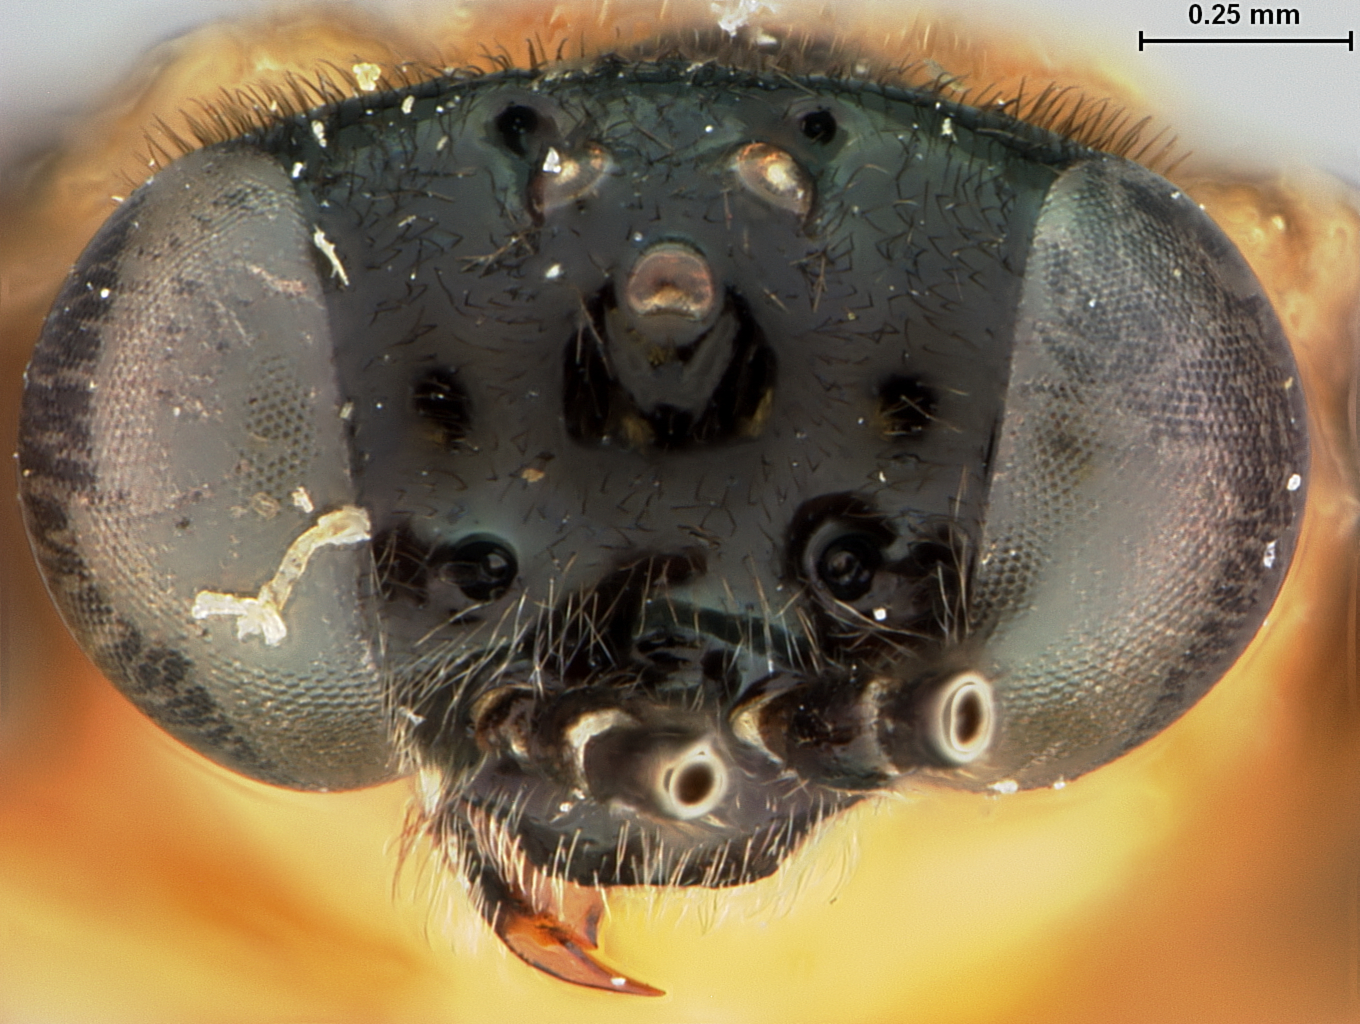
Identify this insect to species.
Proselandria megalops
